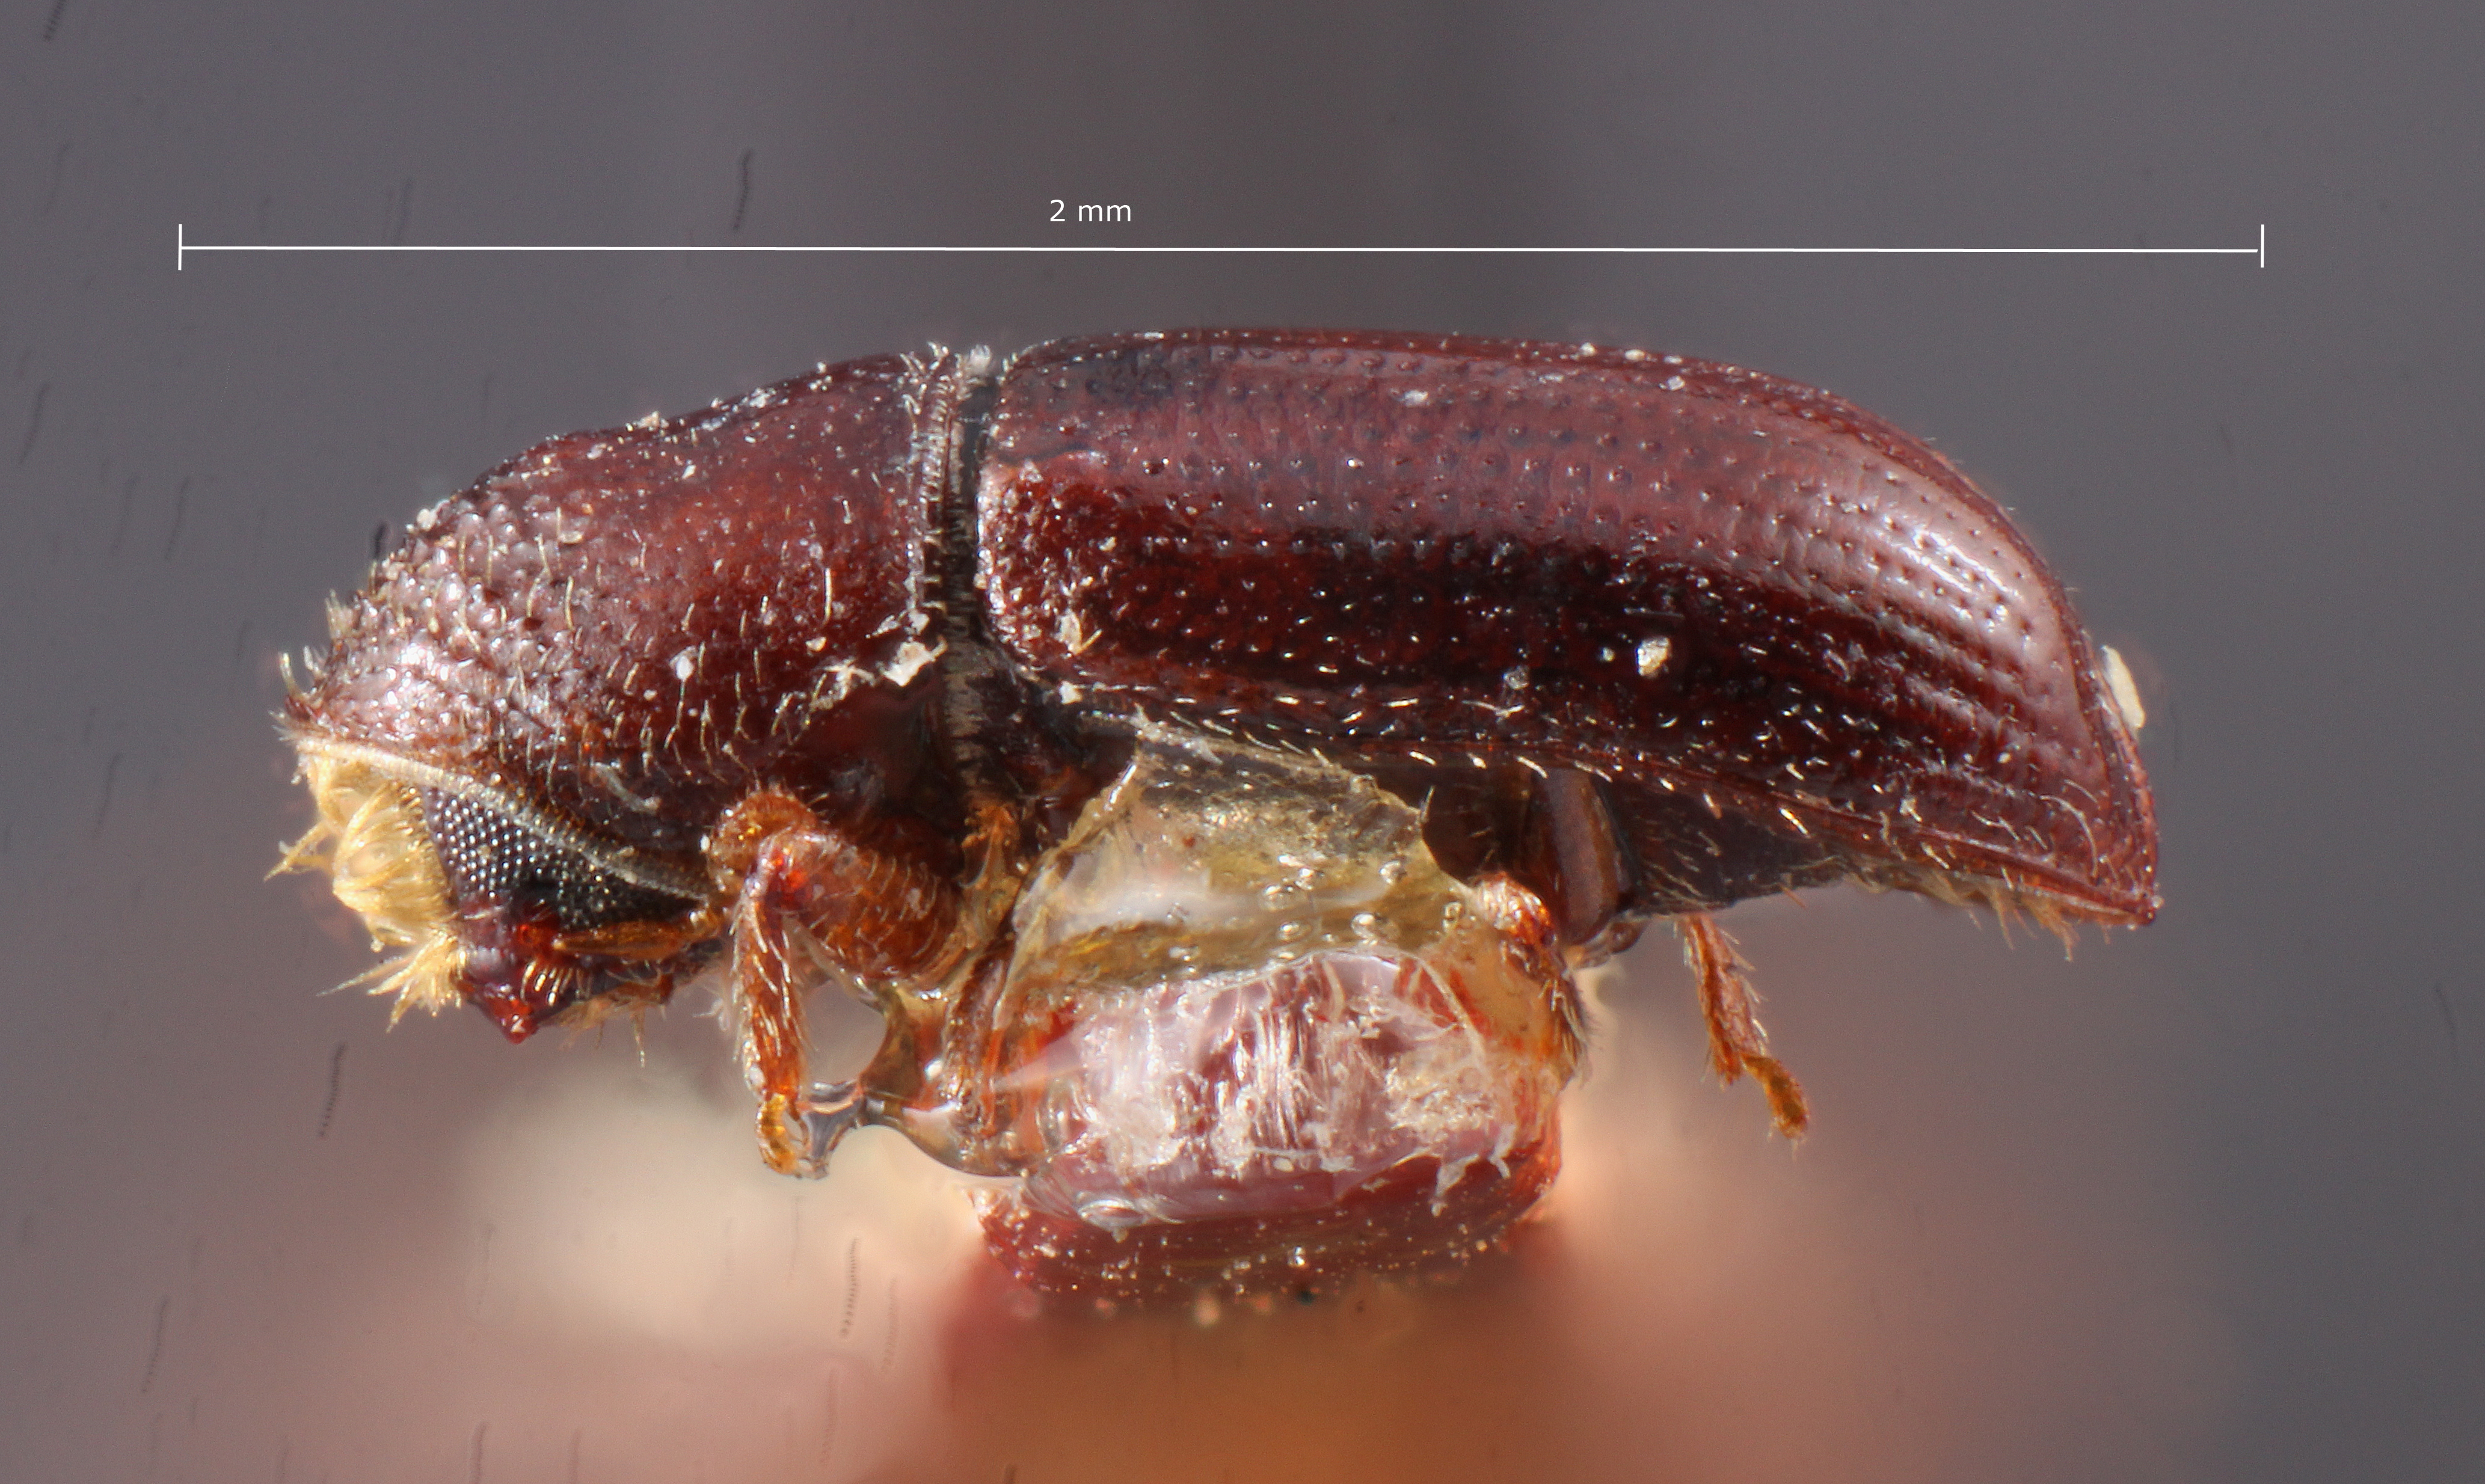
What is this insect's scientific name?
Pityophthorus hubbardi
